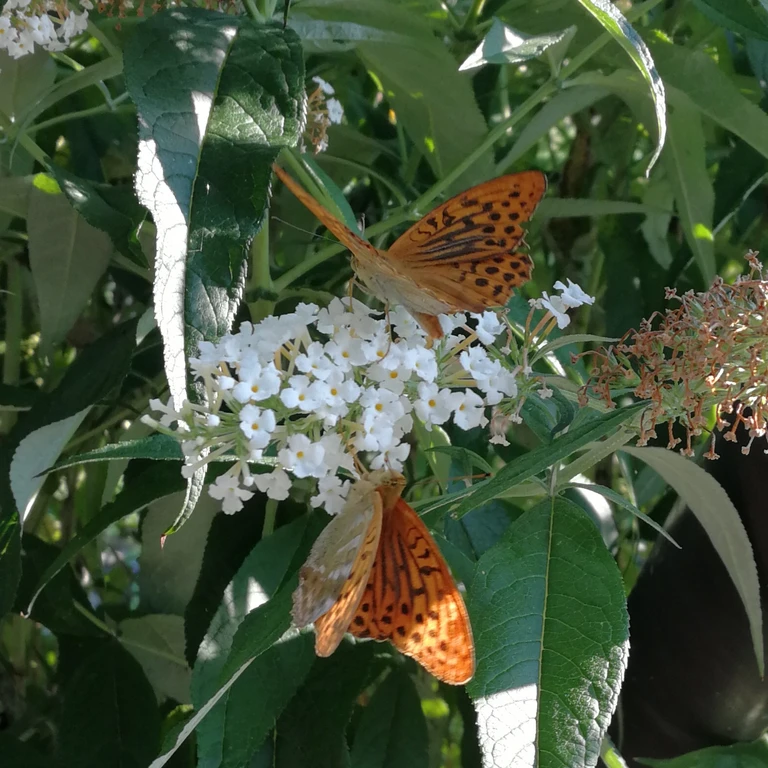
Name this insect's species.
Argynnis paphia
